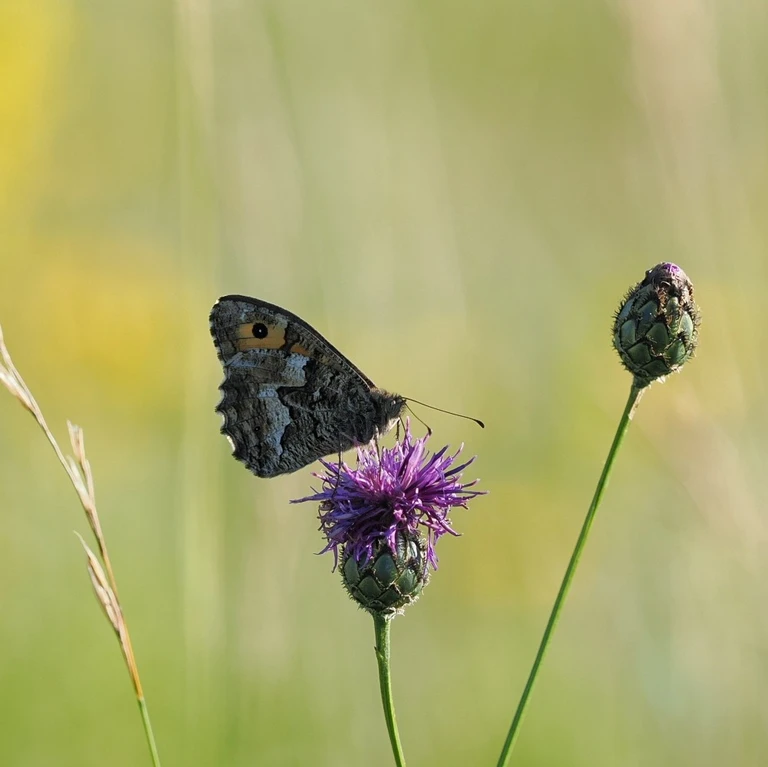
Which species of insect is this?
Hipparchia semele
